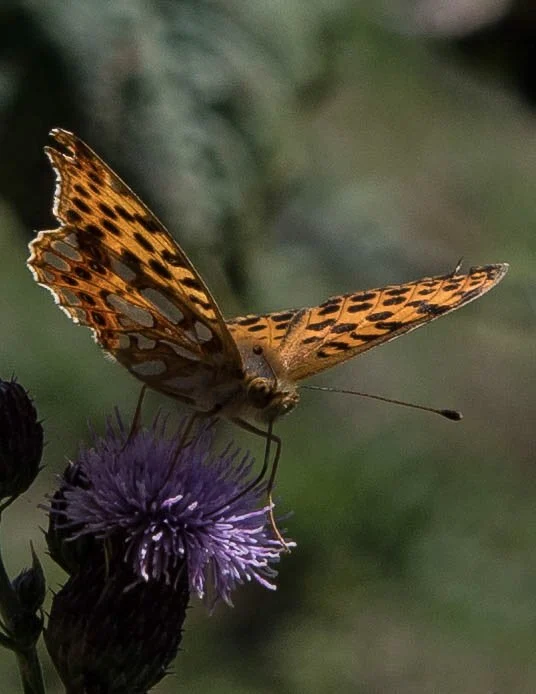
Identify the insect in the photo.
Issoria lathonia
